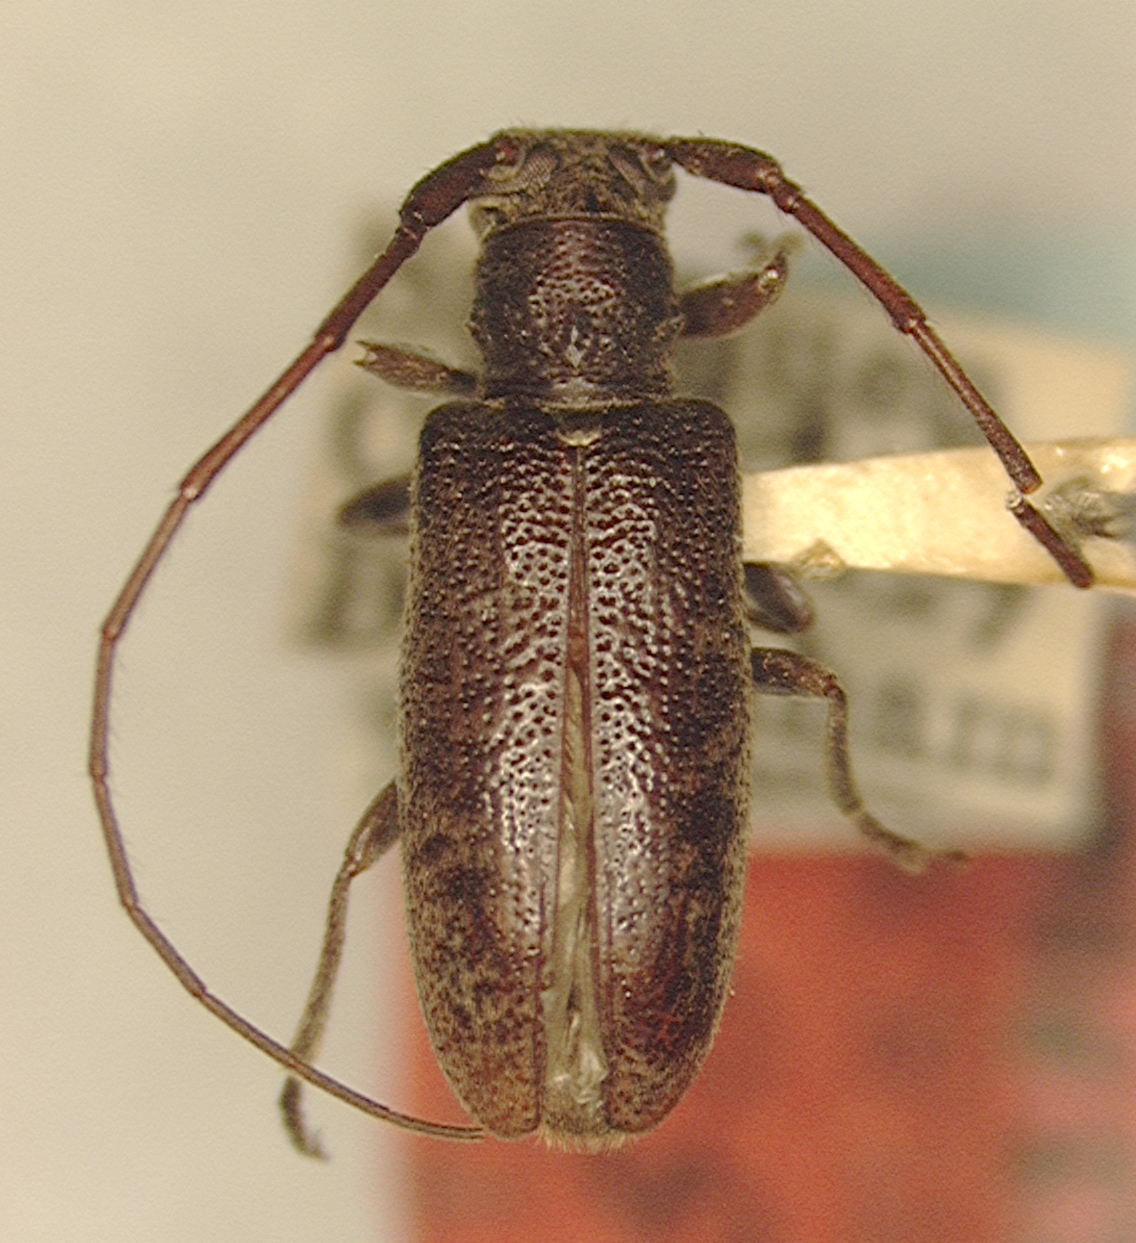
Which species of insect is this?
Anaespogonius brevepilis
